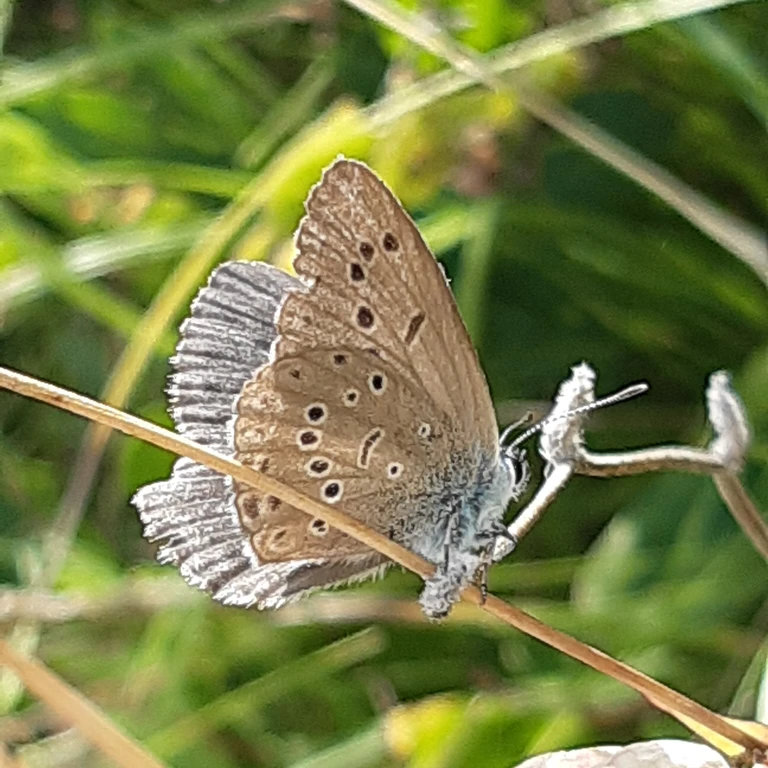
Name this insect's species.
Phengaris alcon/rebeli
